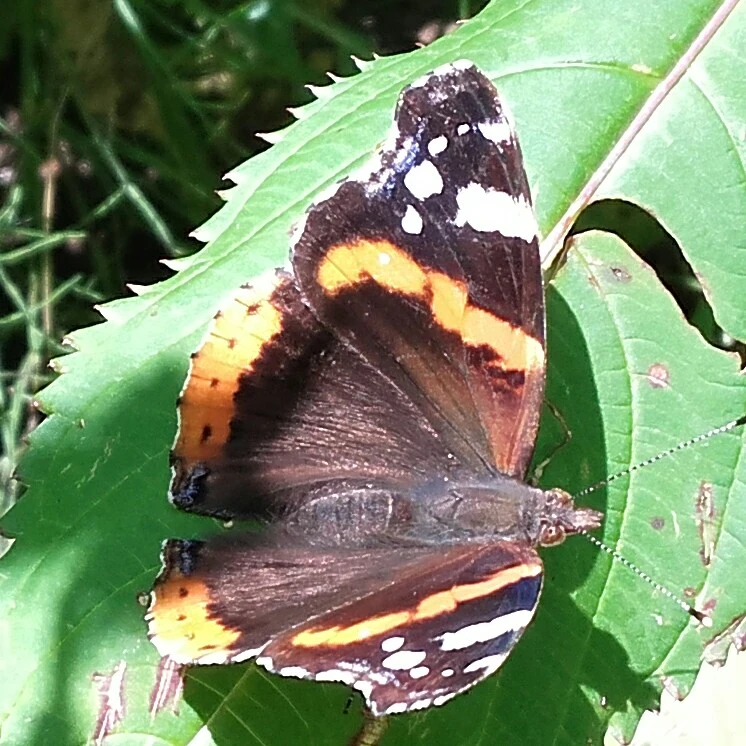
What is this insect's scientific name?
Vanessa atalanta
